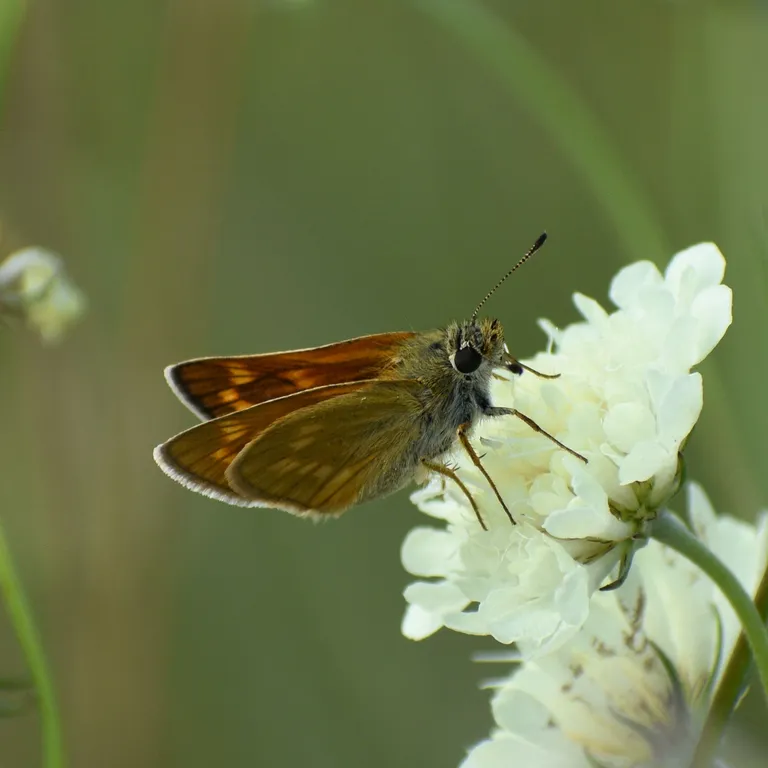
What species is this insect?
Ochlodes sylvanus (also Ochlodes venata)
